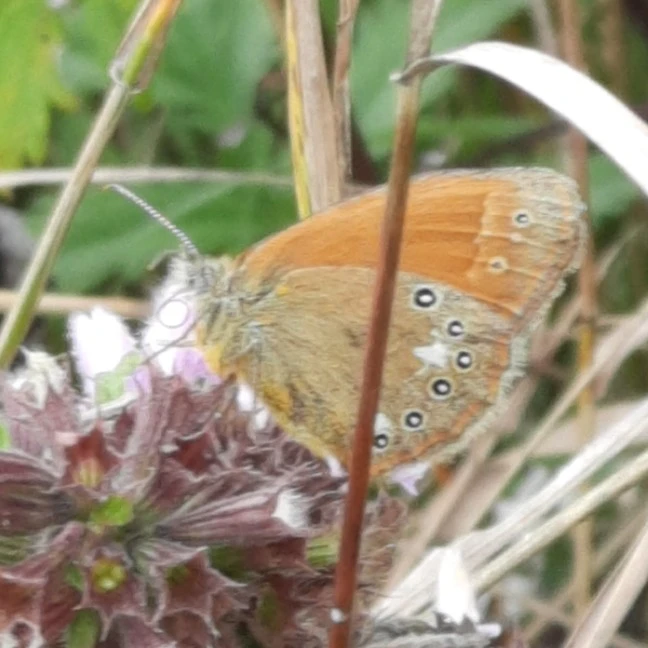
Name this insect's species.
Coenonympha glycerion (also Coenonympha iphis)
